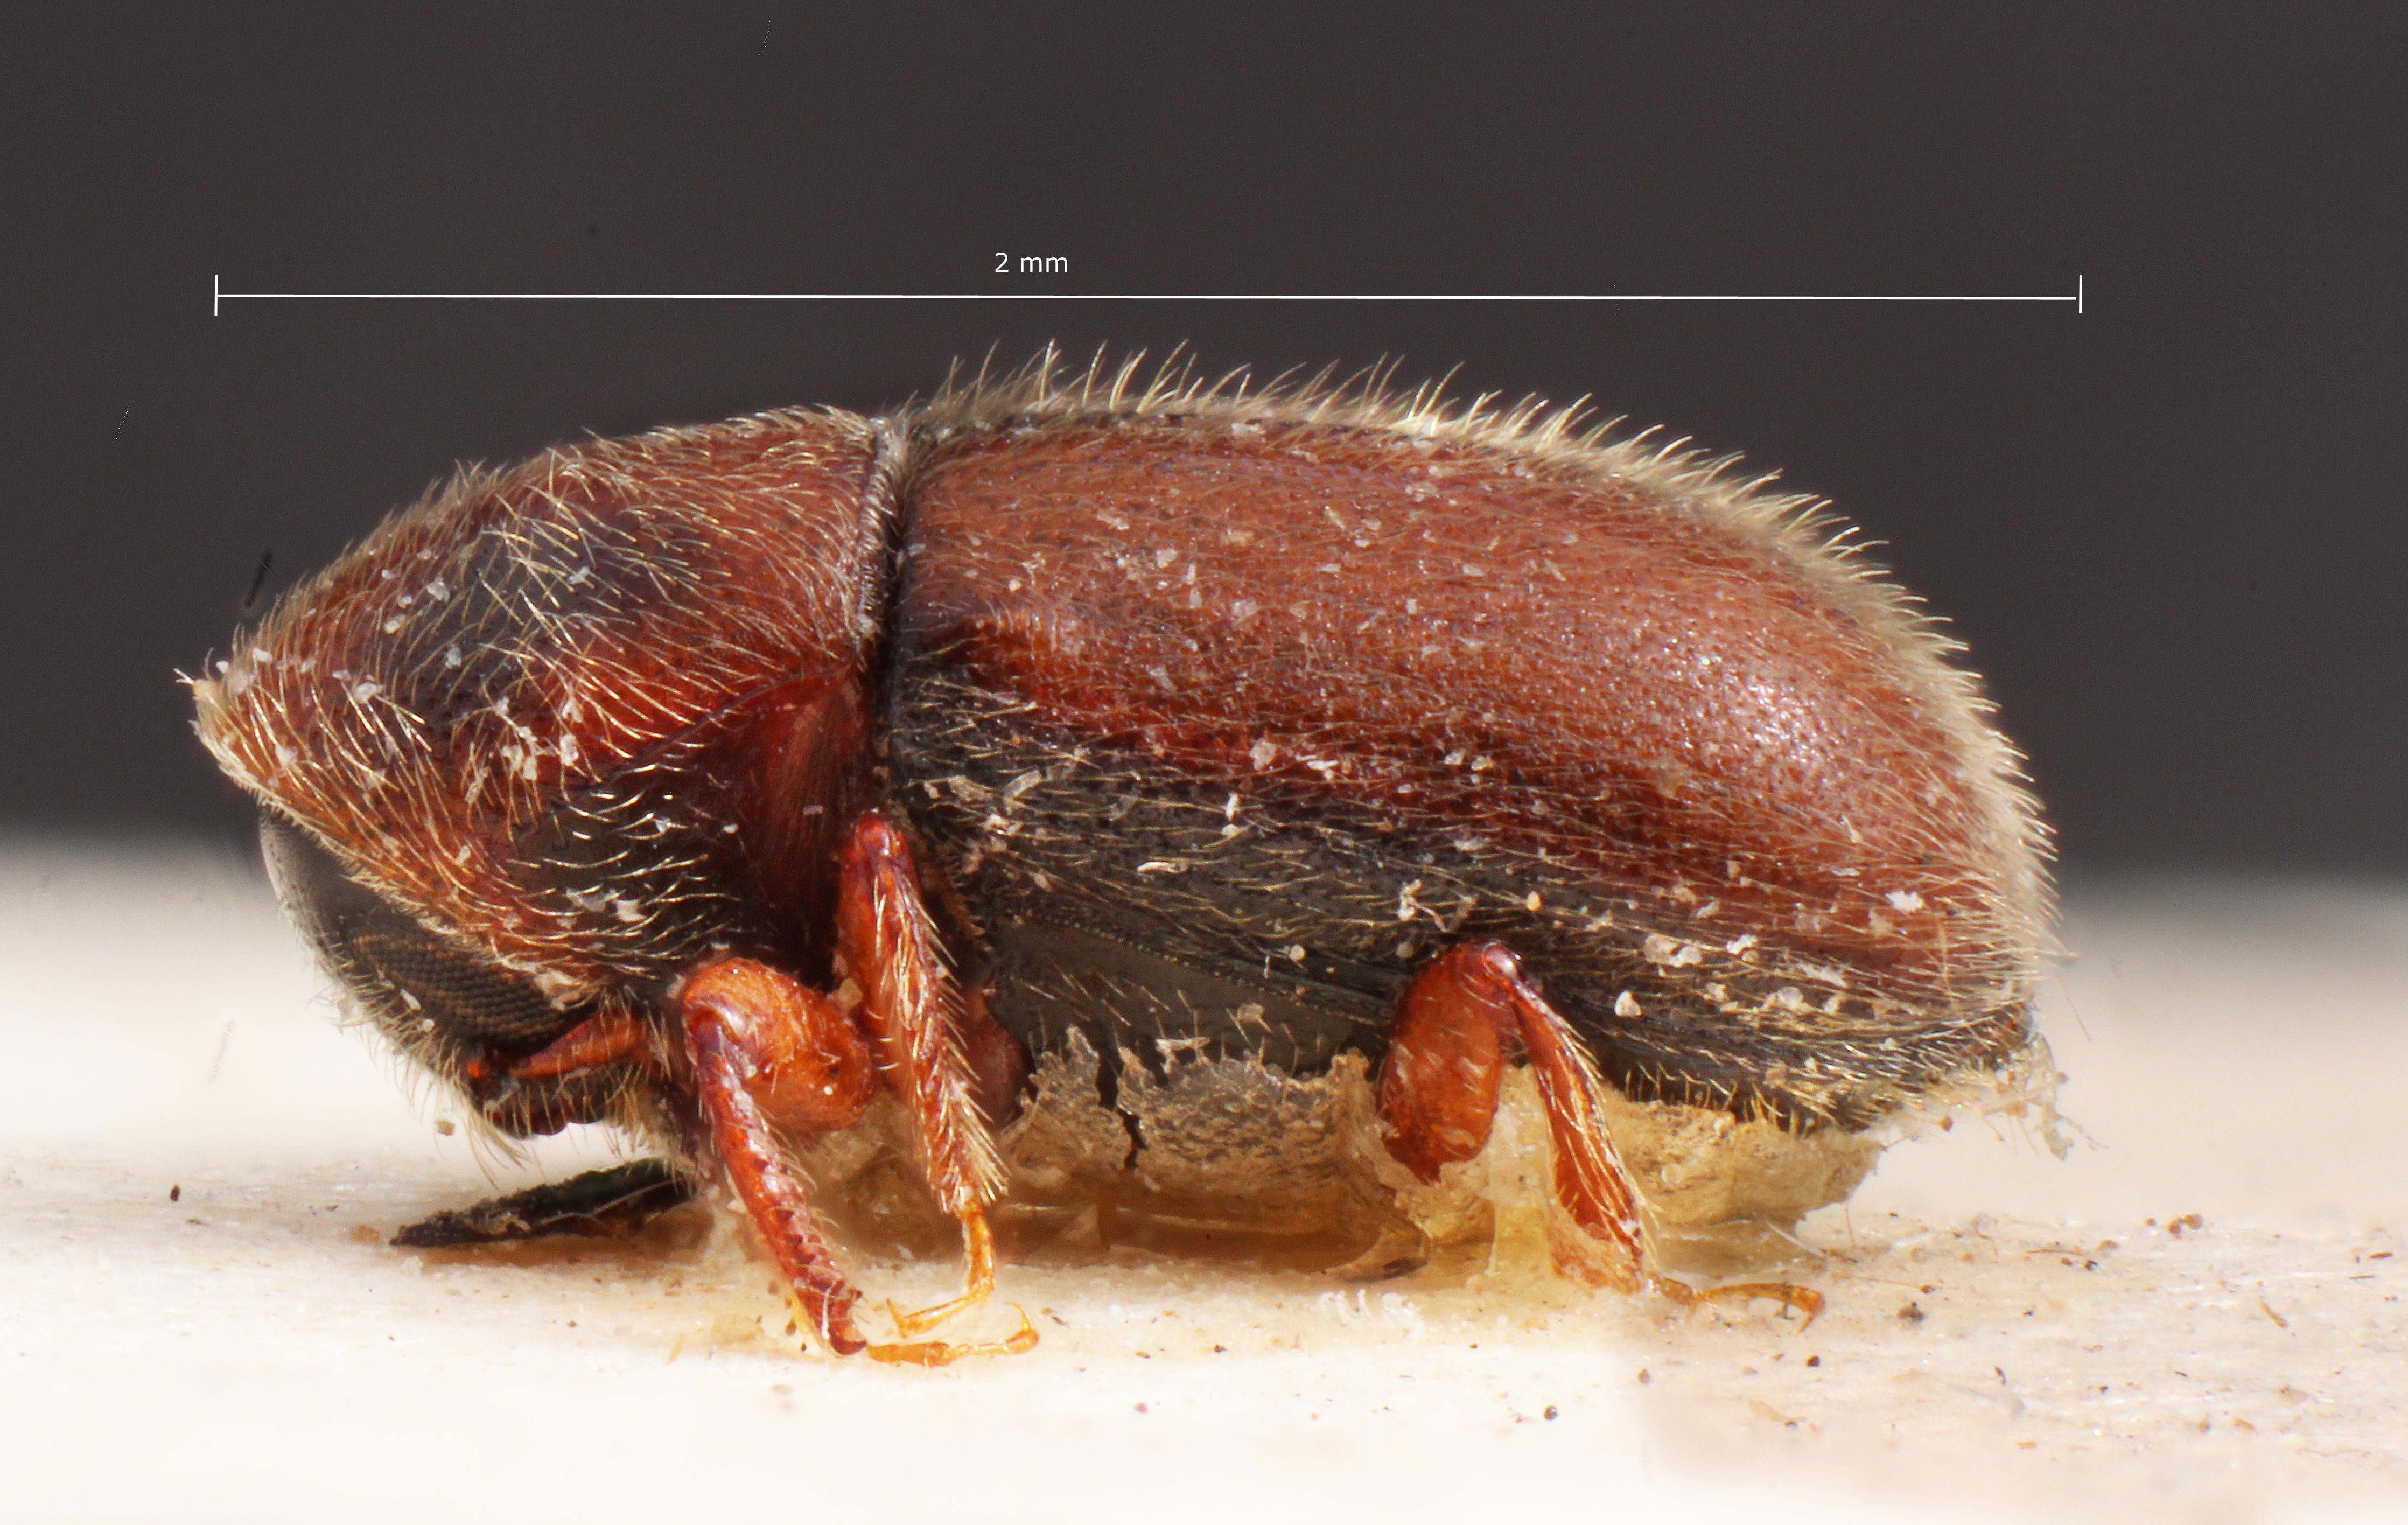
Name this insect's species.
Hylocurosoma confusum
